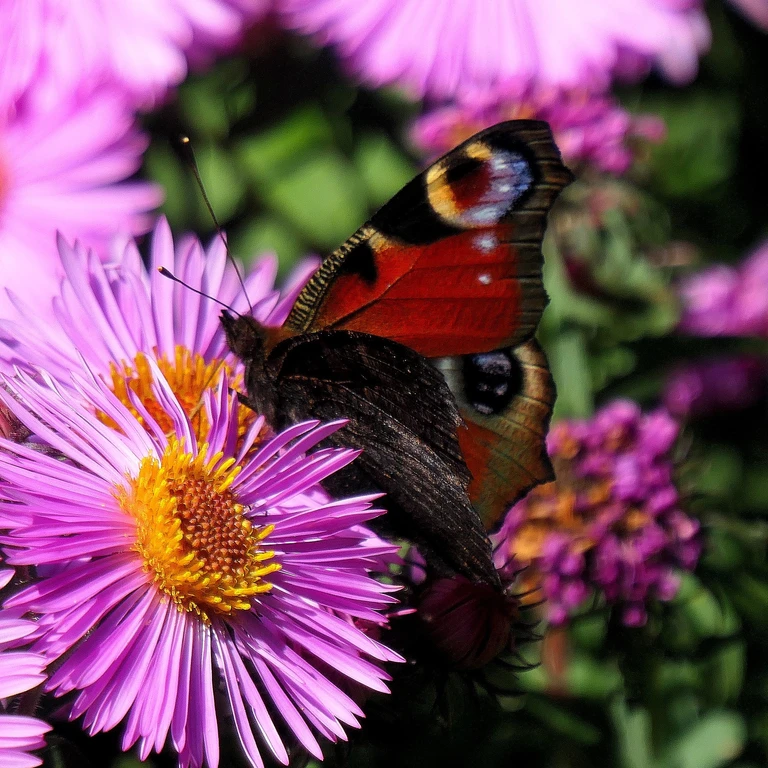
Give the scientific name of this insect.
Aglais io
